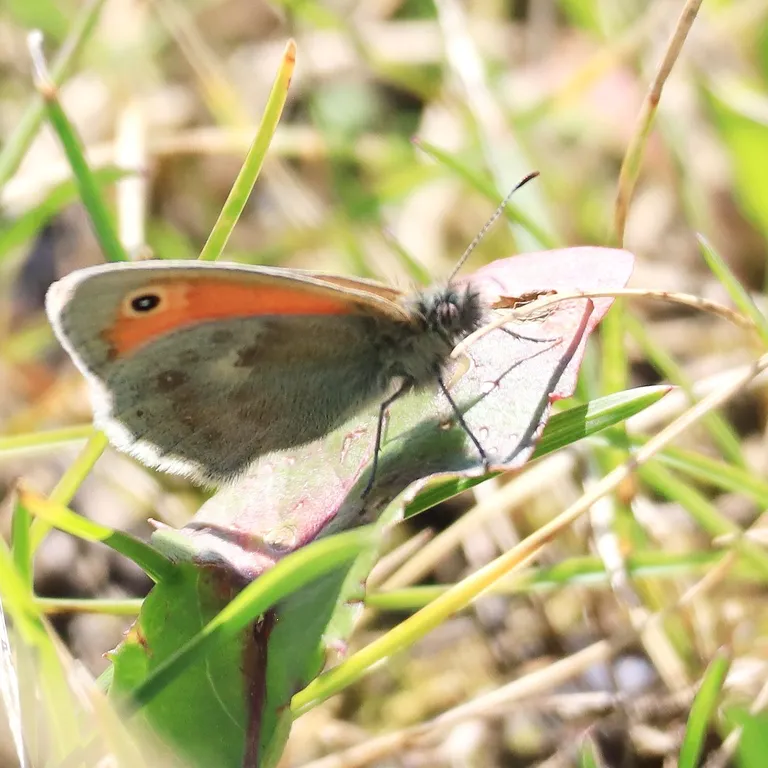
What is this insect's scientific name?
Coenonympha pamphilus
